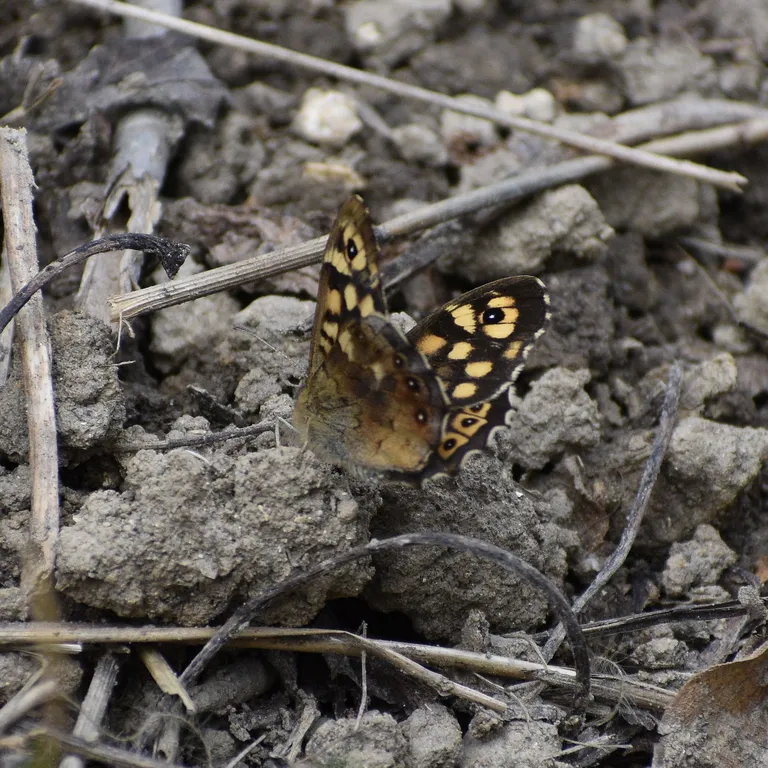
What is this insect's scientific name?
Pararge aegeria
